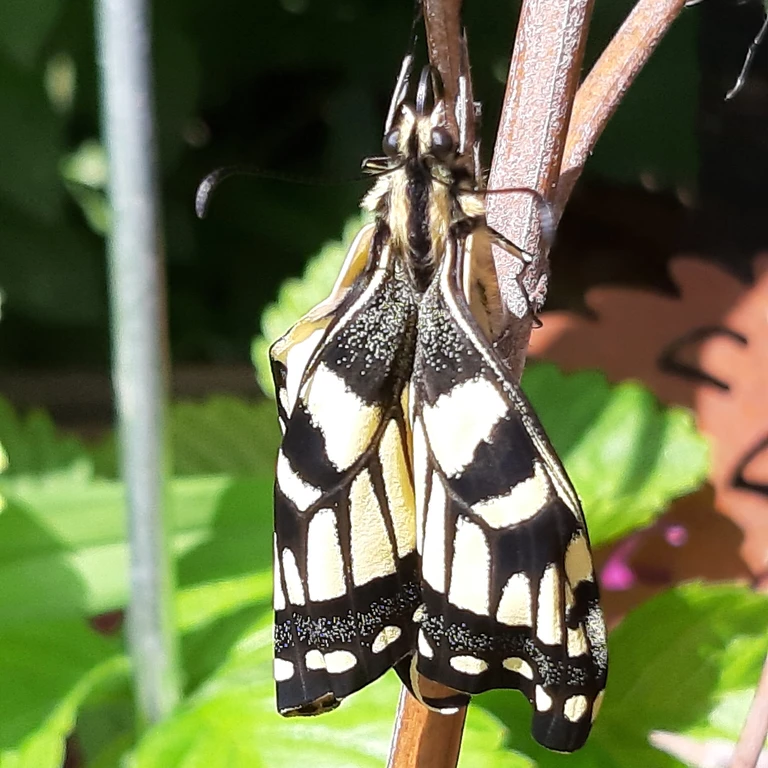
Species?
Papilio machaon
